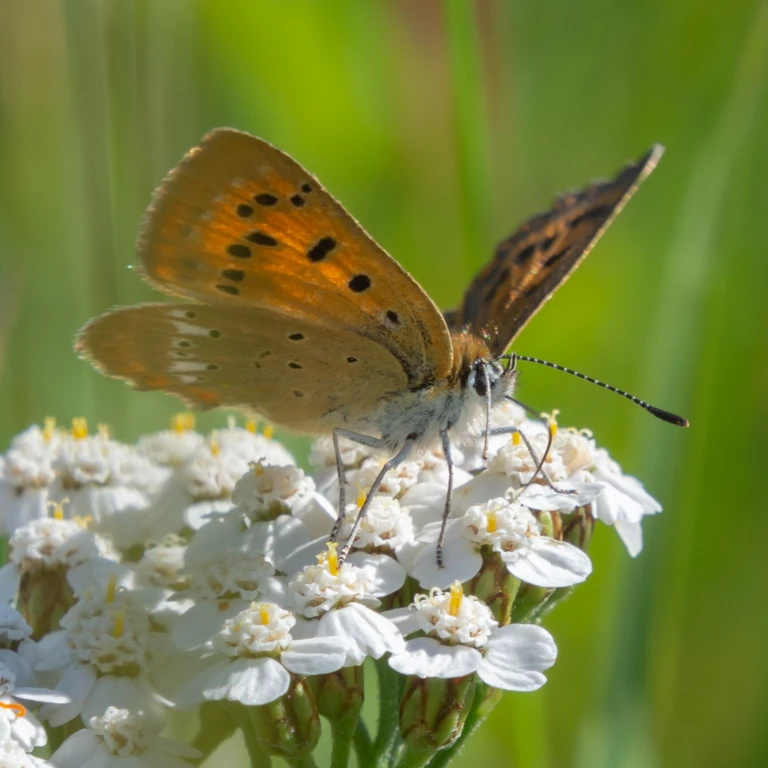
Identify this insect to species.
Lycaena virgaureae
